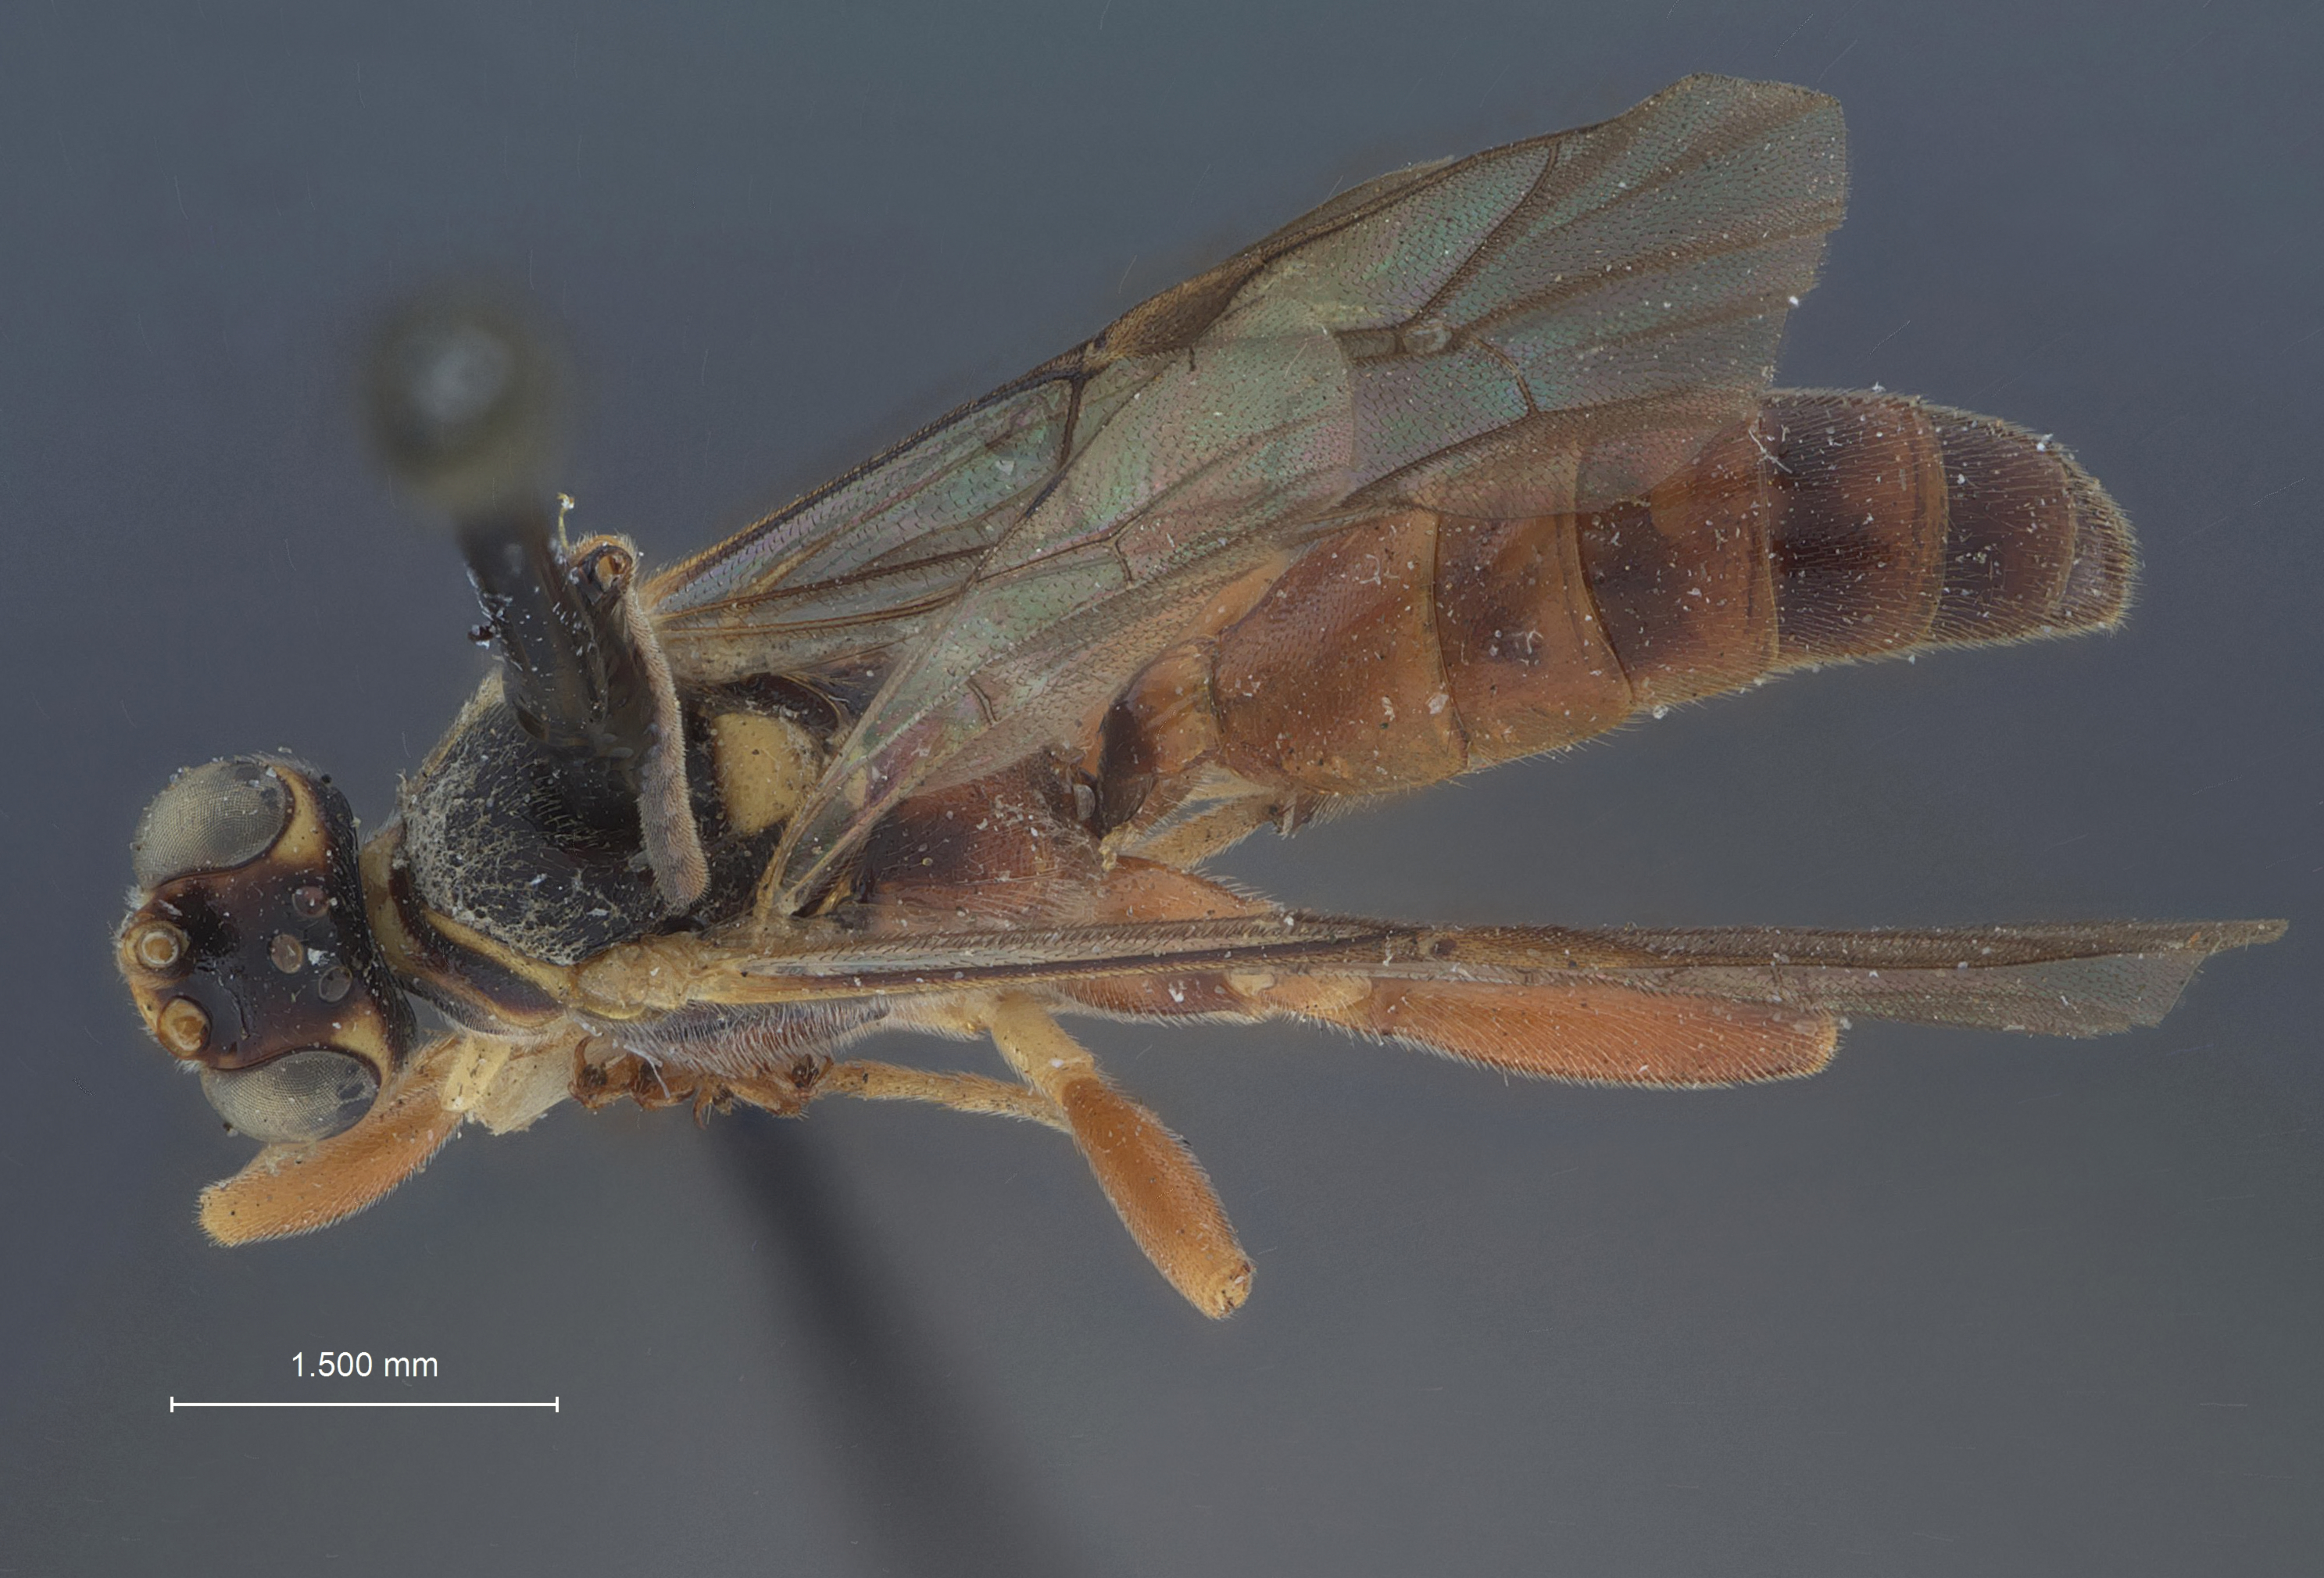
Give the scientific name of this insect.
Amblyteles quintilis
